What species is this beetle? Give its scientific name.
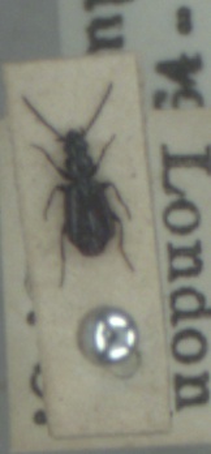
Microlestes maurus
